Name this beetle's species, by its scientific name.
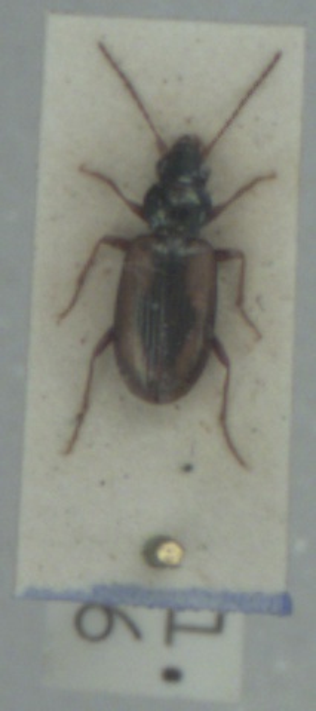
Bembidion maritimum
